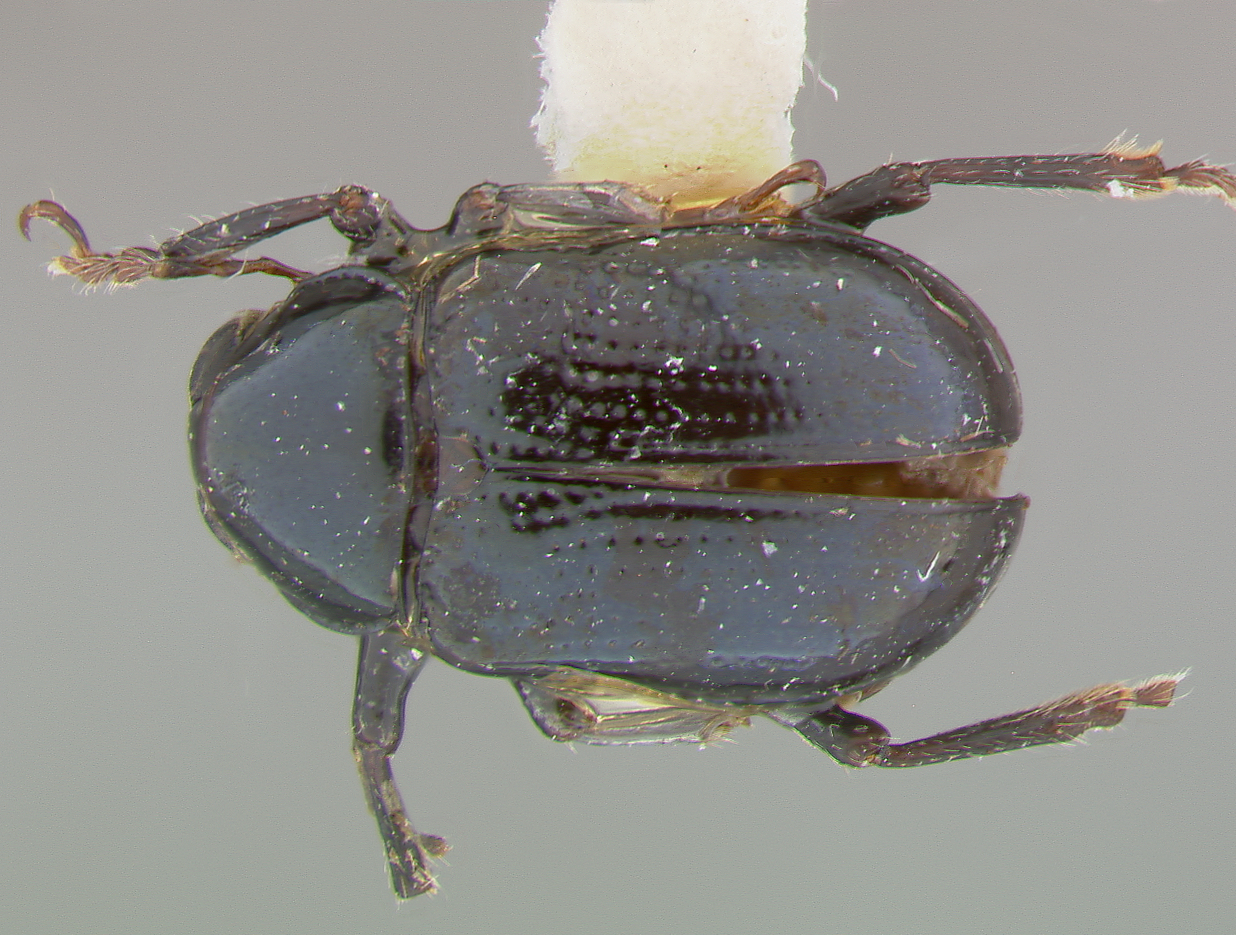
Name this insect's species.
Metachroma zayasi
